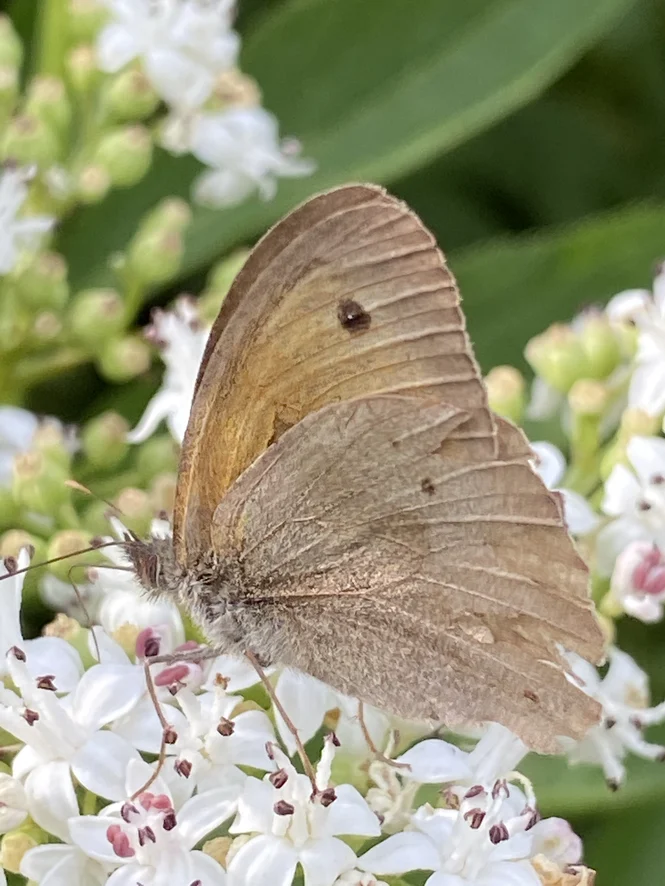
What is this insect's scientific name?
Maniola jurtina
